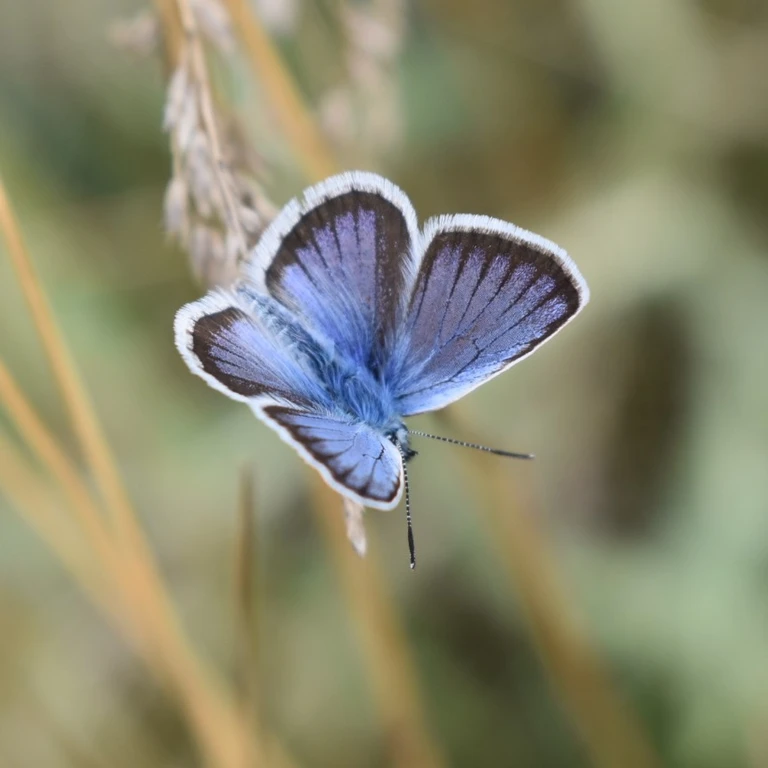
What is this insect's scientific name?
Plebejus argus
